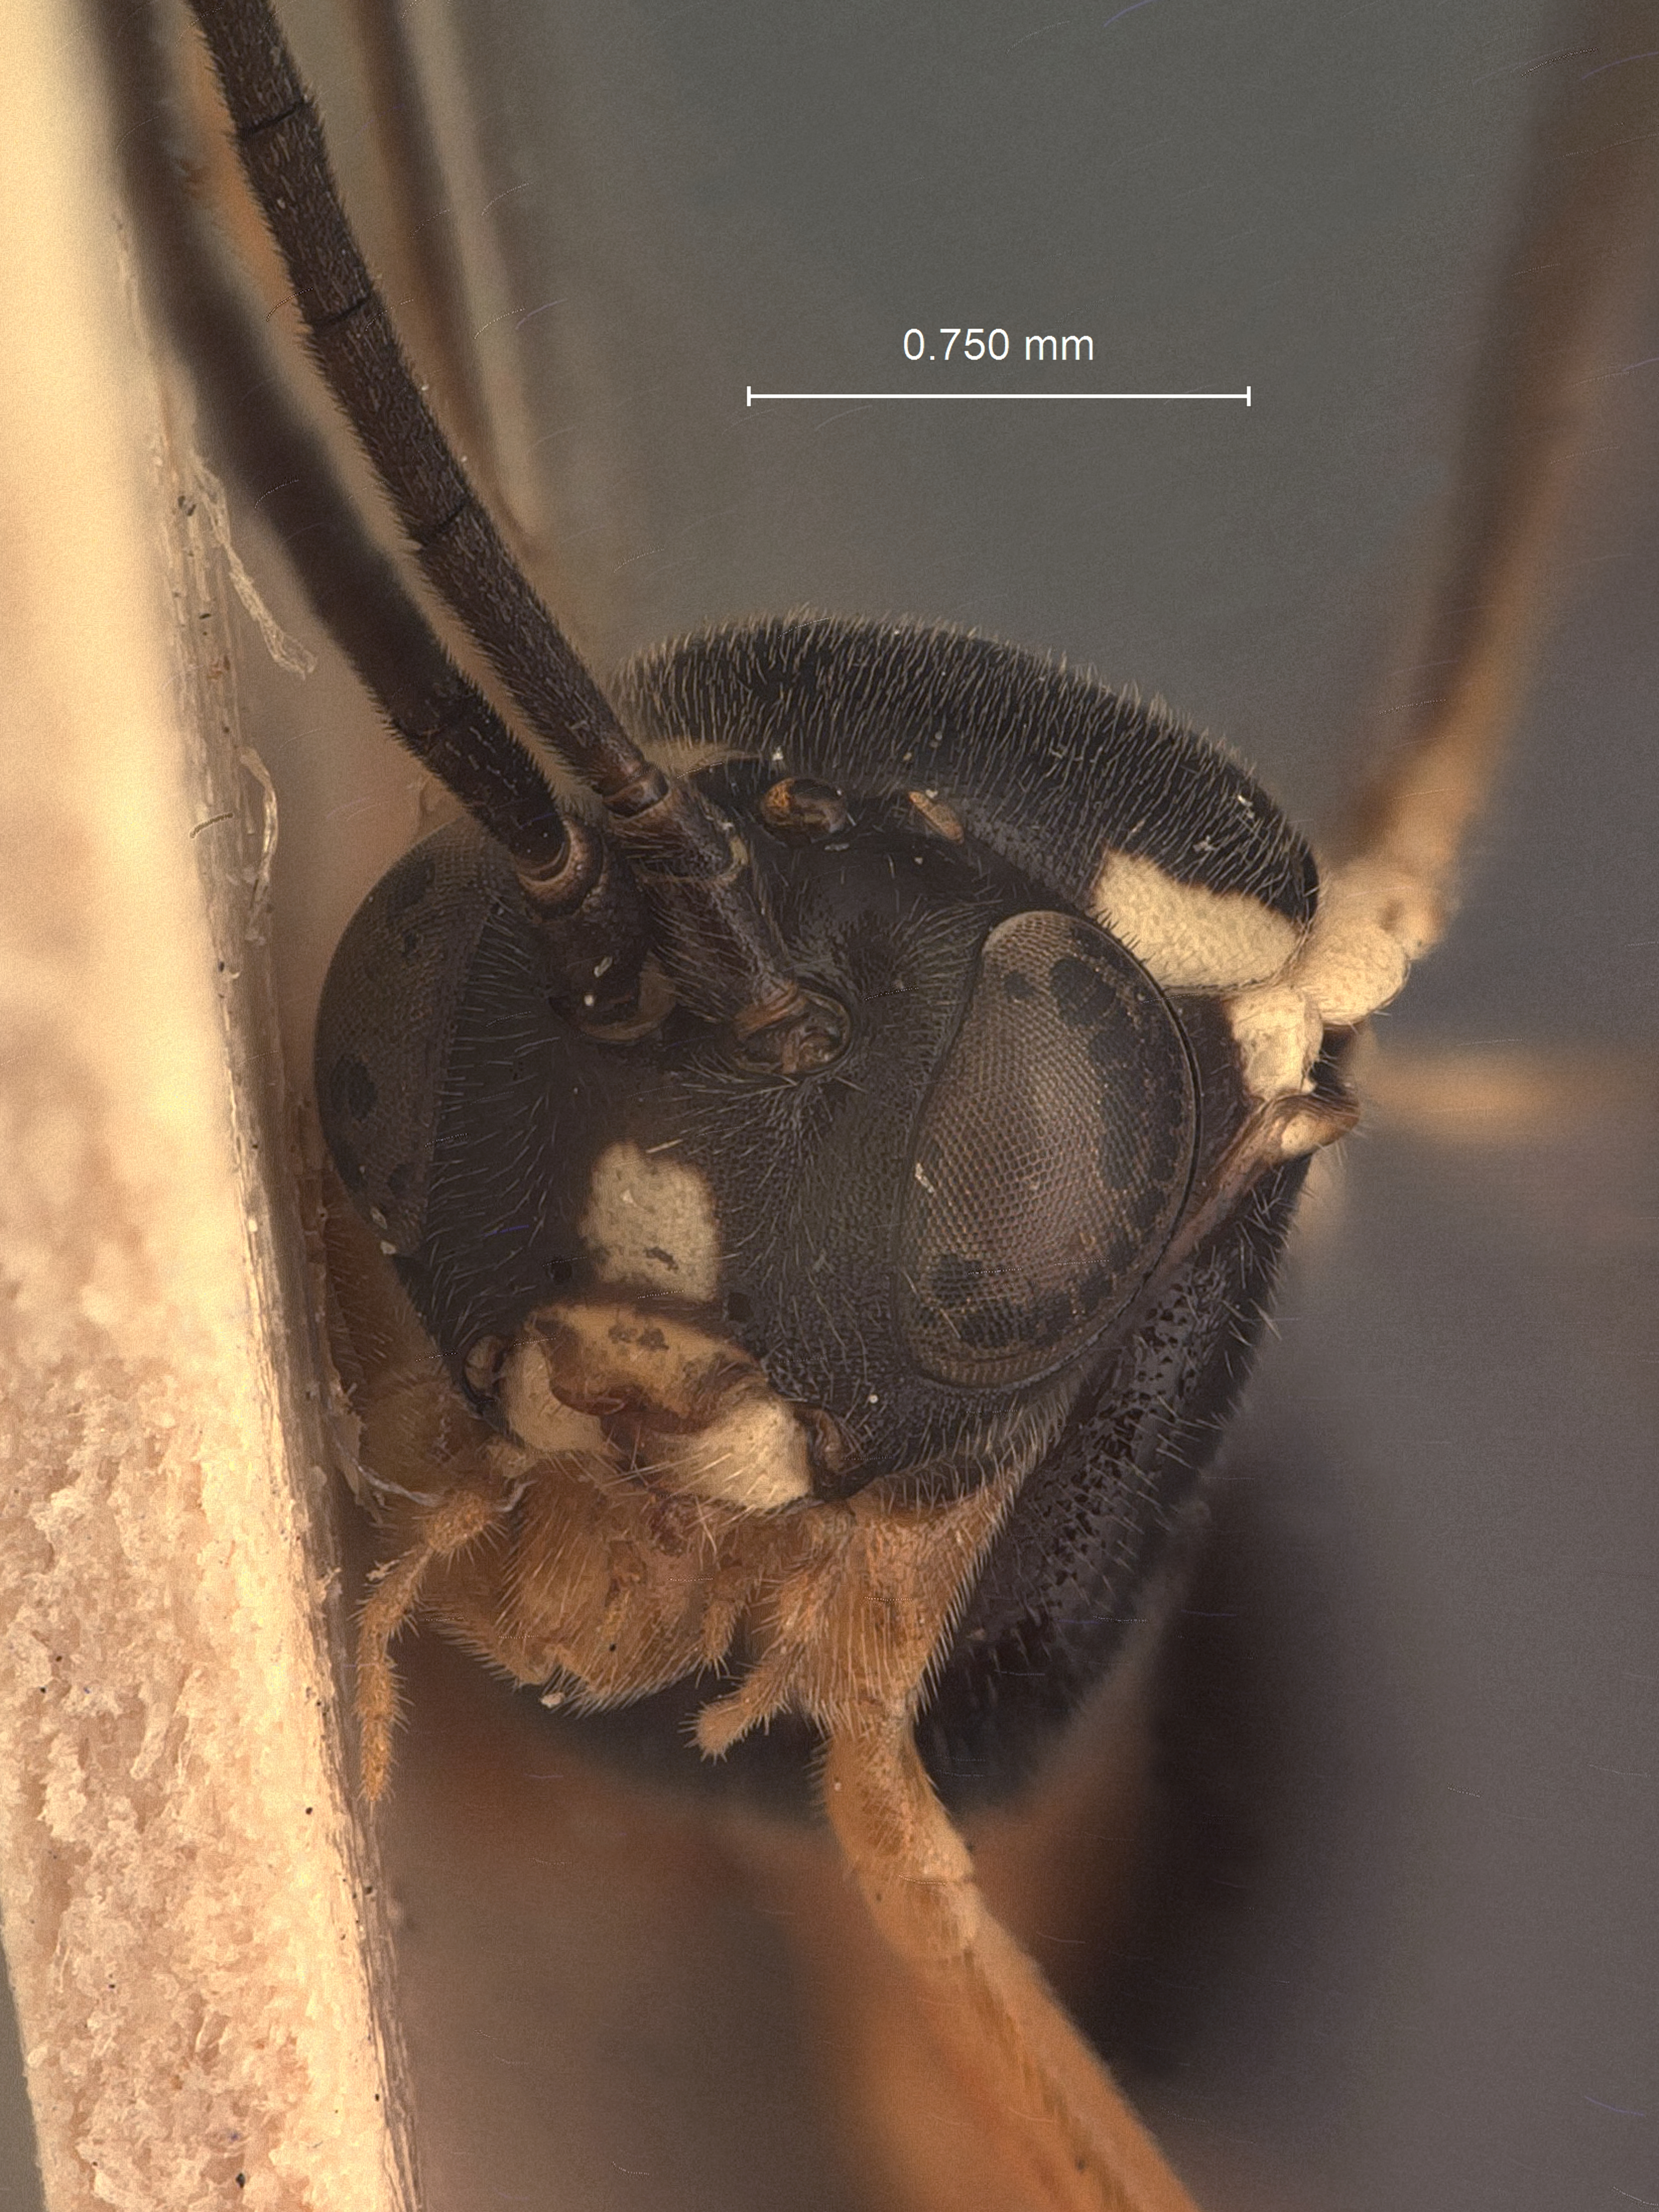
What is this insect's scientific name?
Homocidus subopacus
